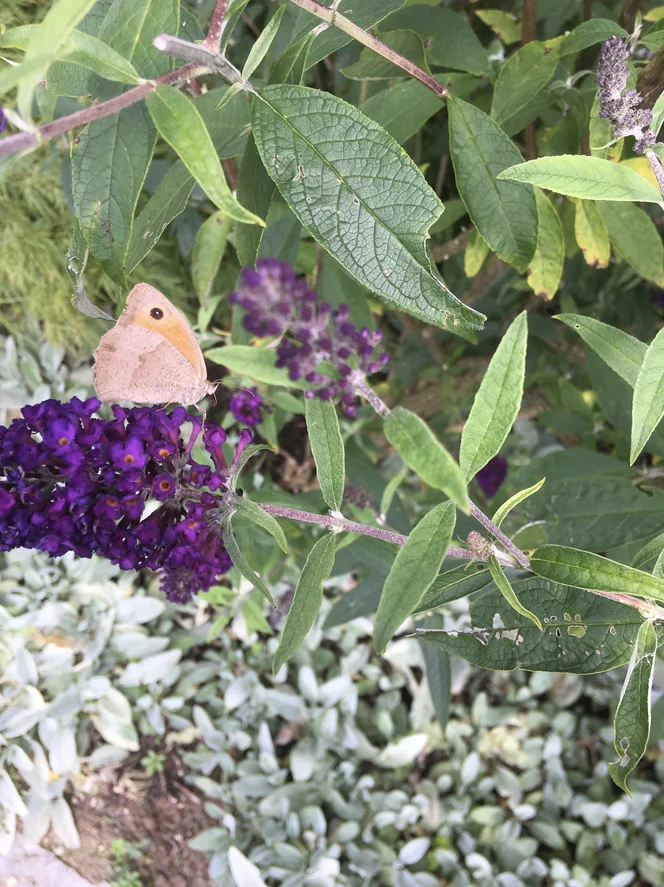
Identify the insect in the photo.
Maniola jurtina
